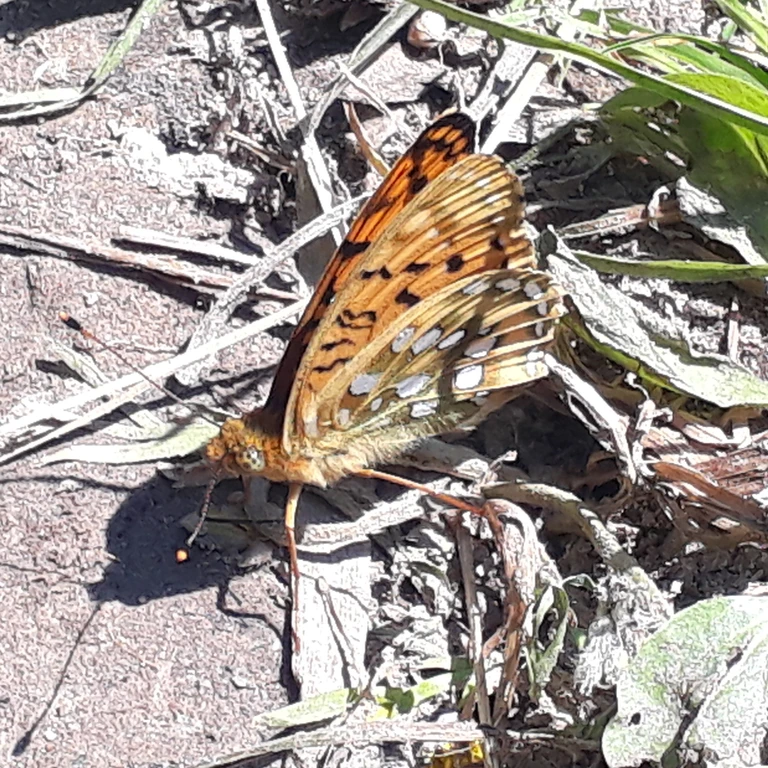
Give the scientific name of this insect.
Speyeria aglaja
